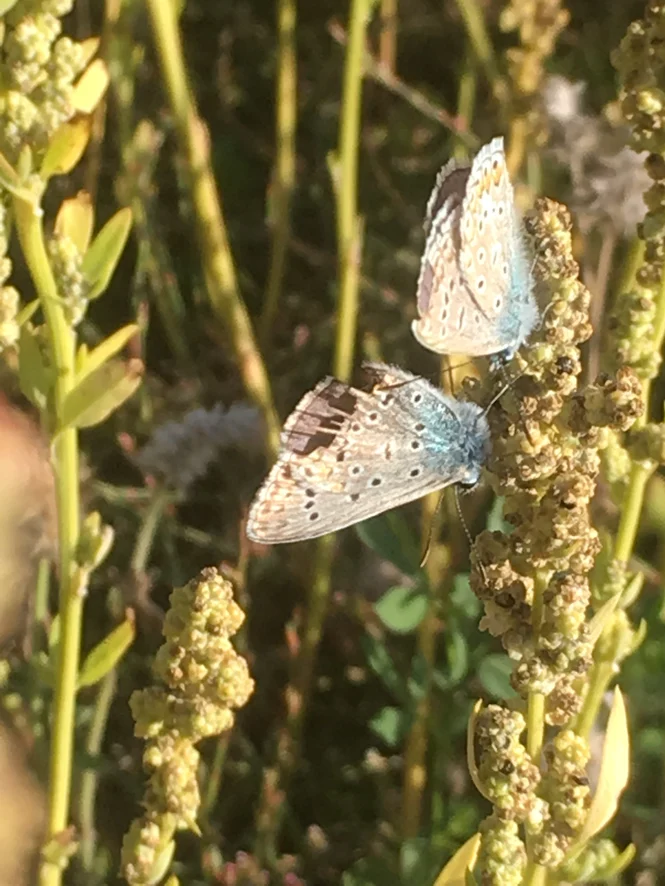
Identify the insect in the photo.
Polyommatus icarus
